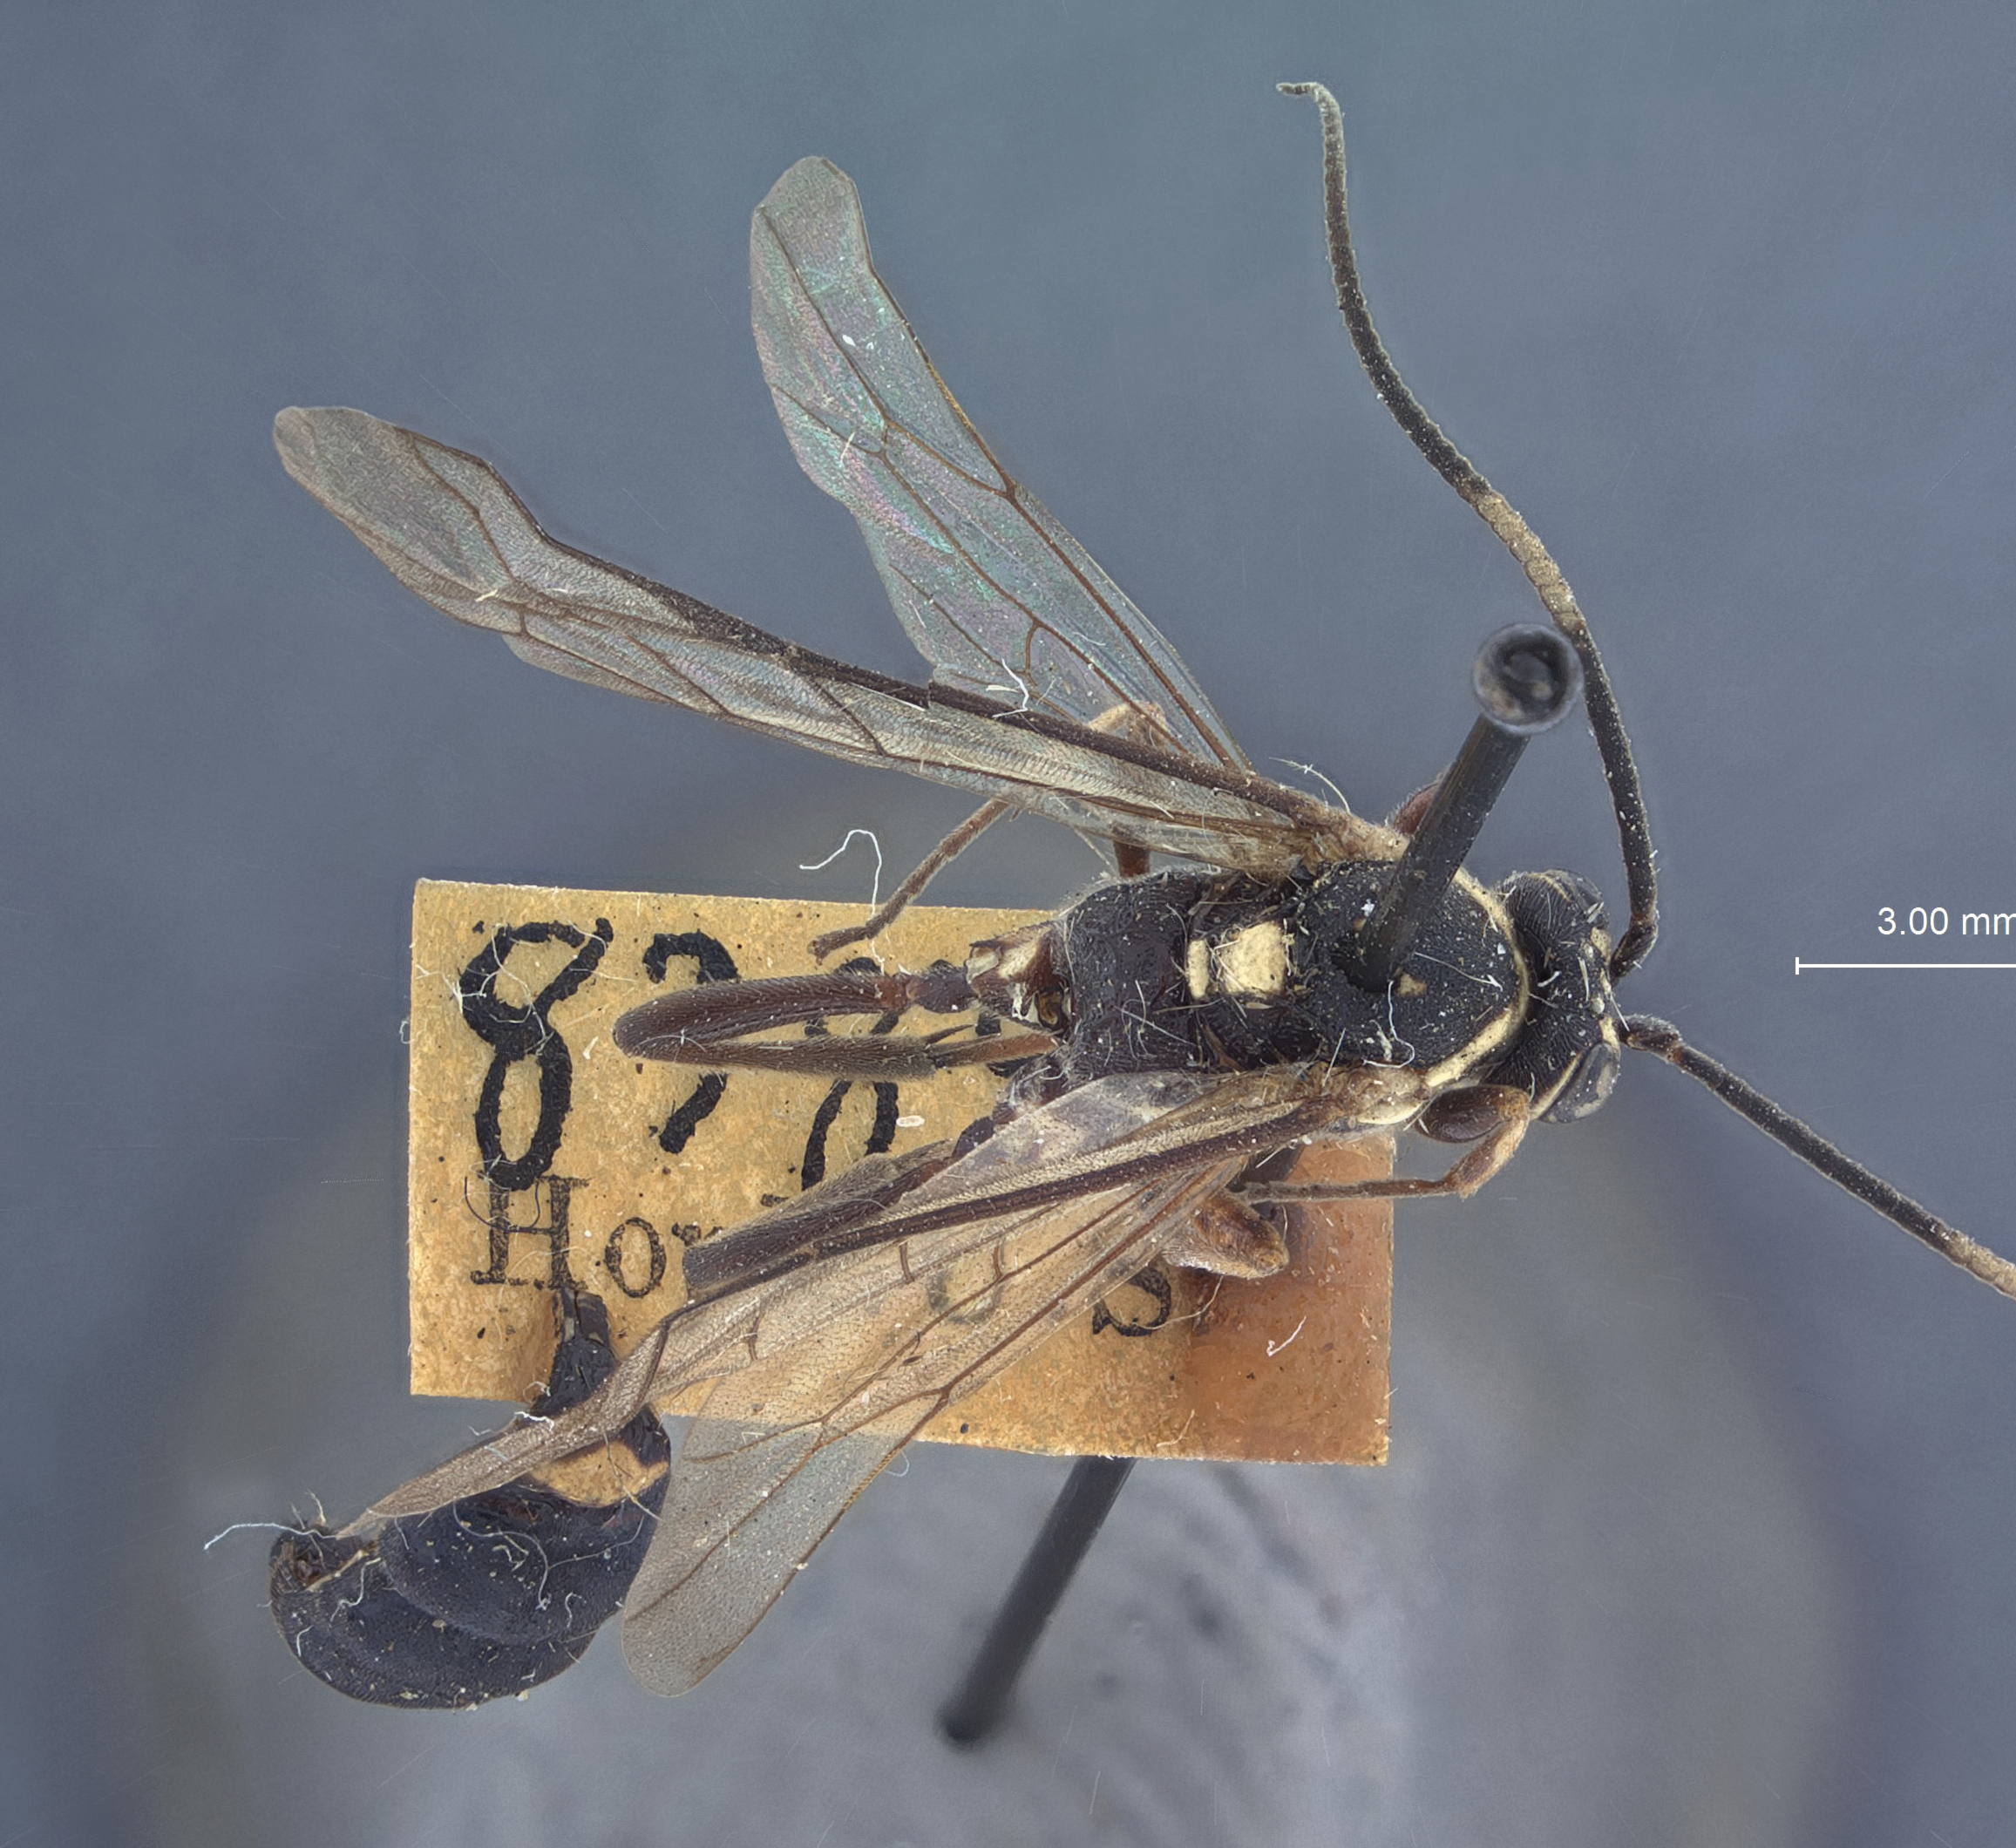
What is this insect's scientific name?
Ichneumon burkei
